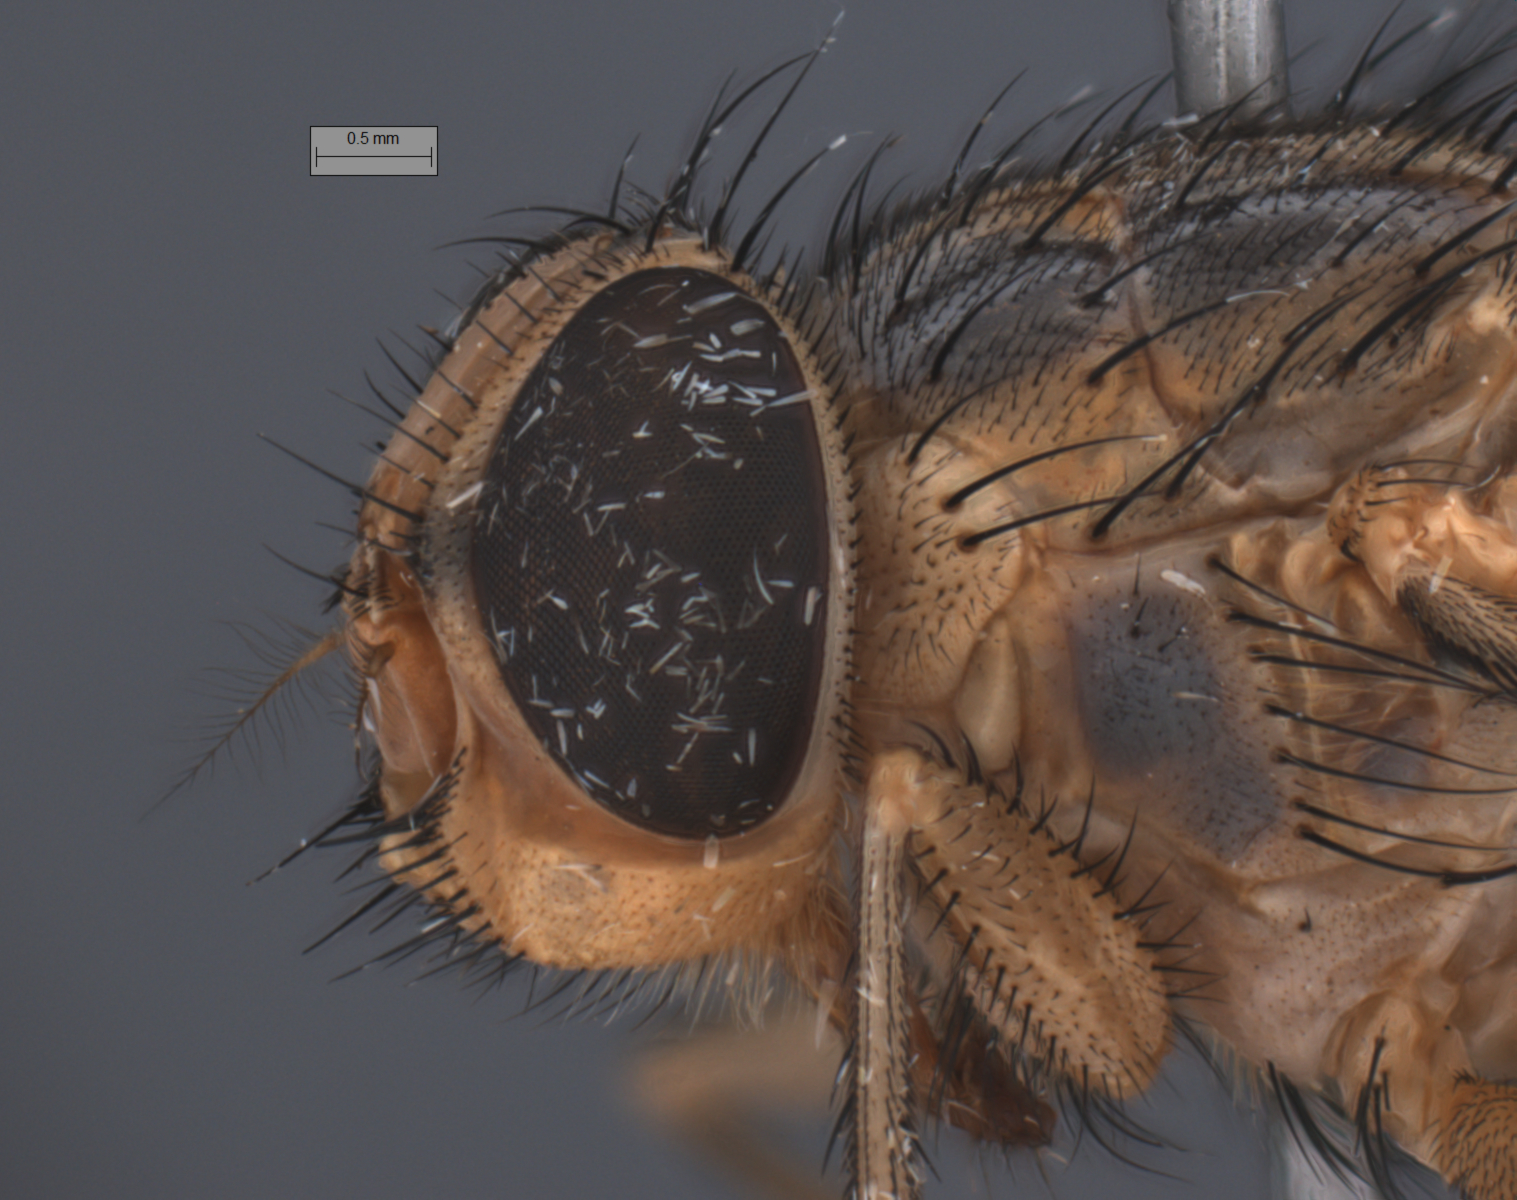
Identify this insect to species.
Auchmeromyia bequaerti
